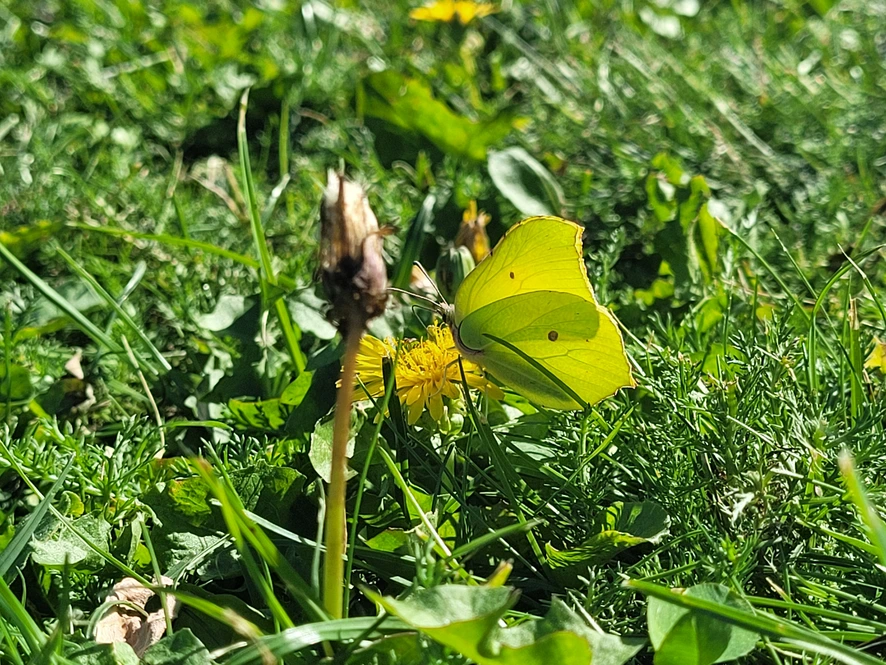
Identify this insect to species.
Gonepteryx rhamni
